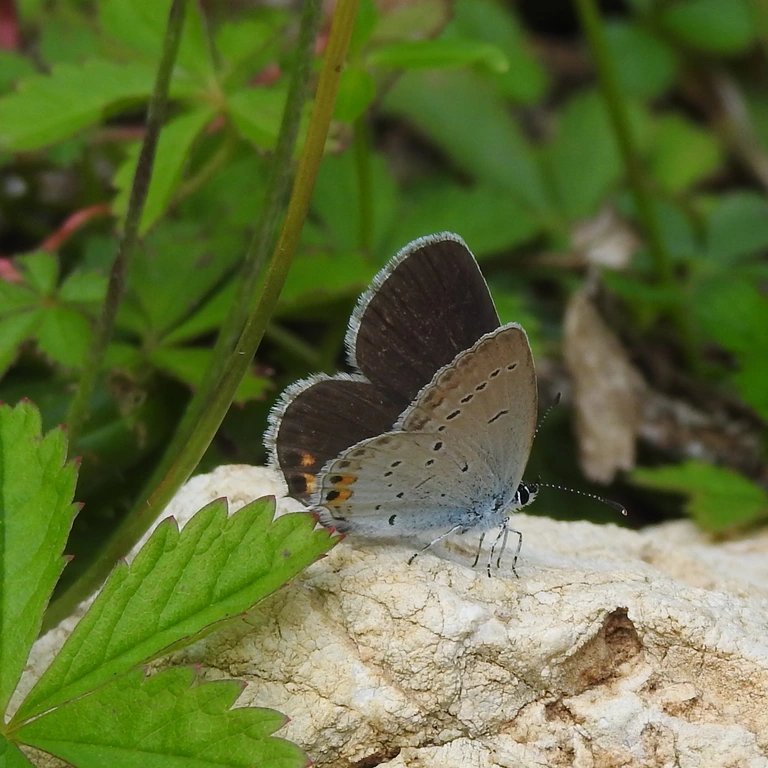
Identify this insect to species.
Cupido argiades (also Elkalyce argiades)
